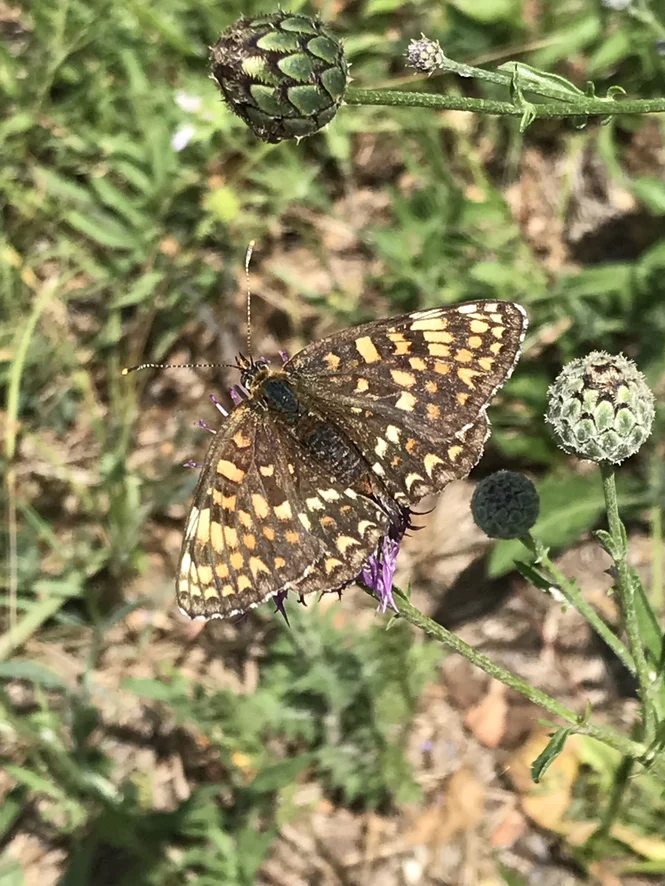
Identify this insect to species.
Melitaea phoebe
